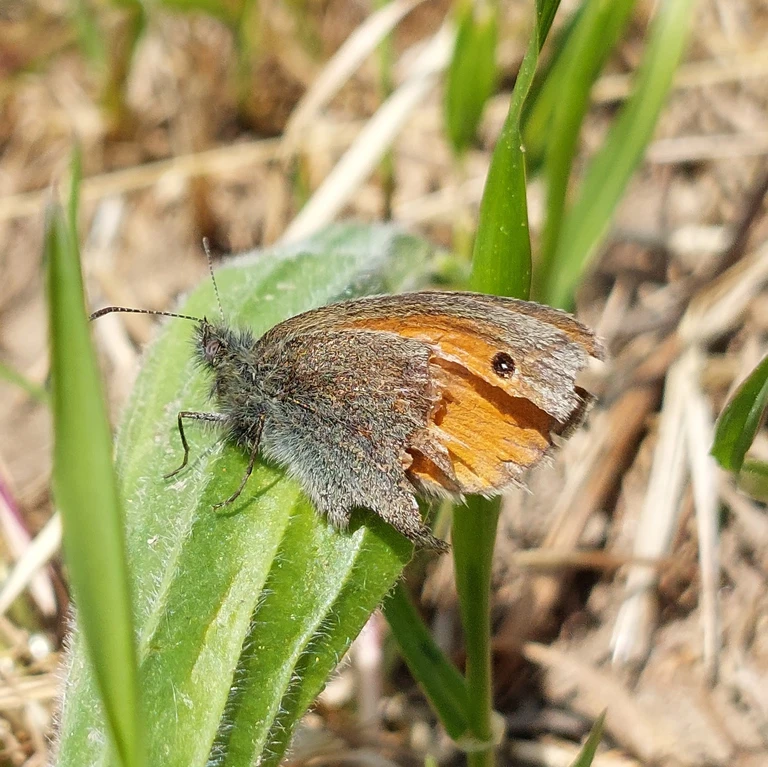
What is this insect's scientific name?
Coenonympha pamphilus
